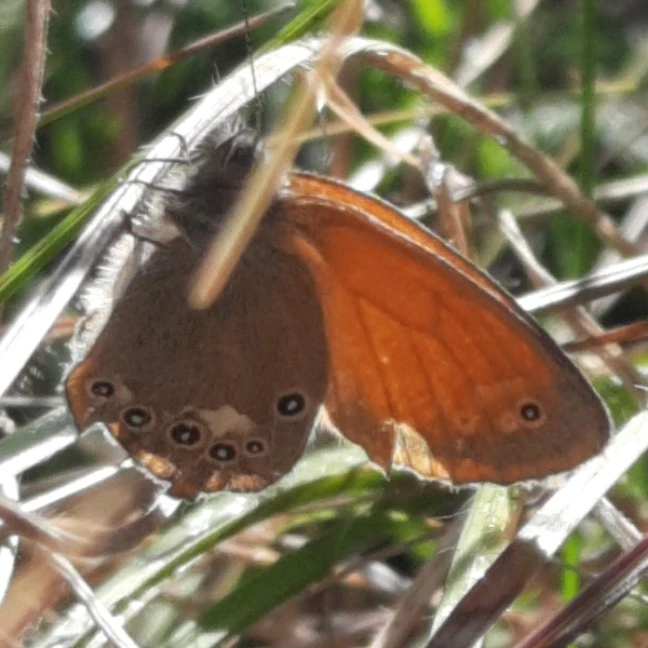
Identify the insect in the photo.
Coenonympha glycerion (also Coenonympha iphis)
